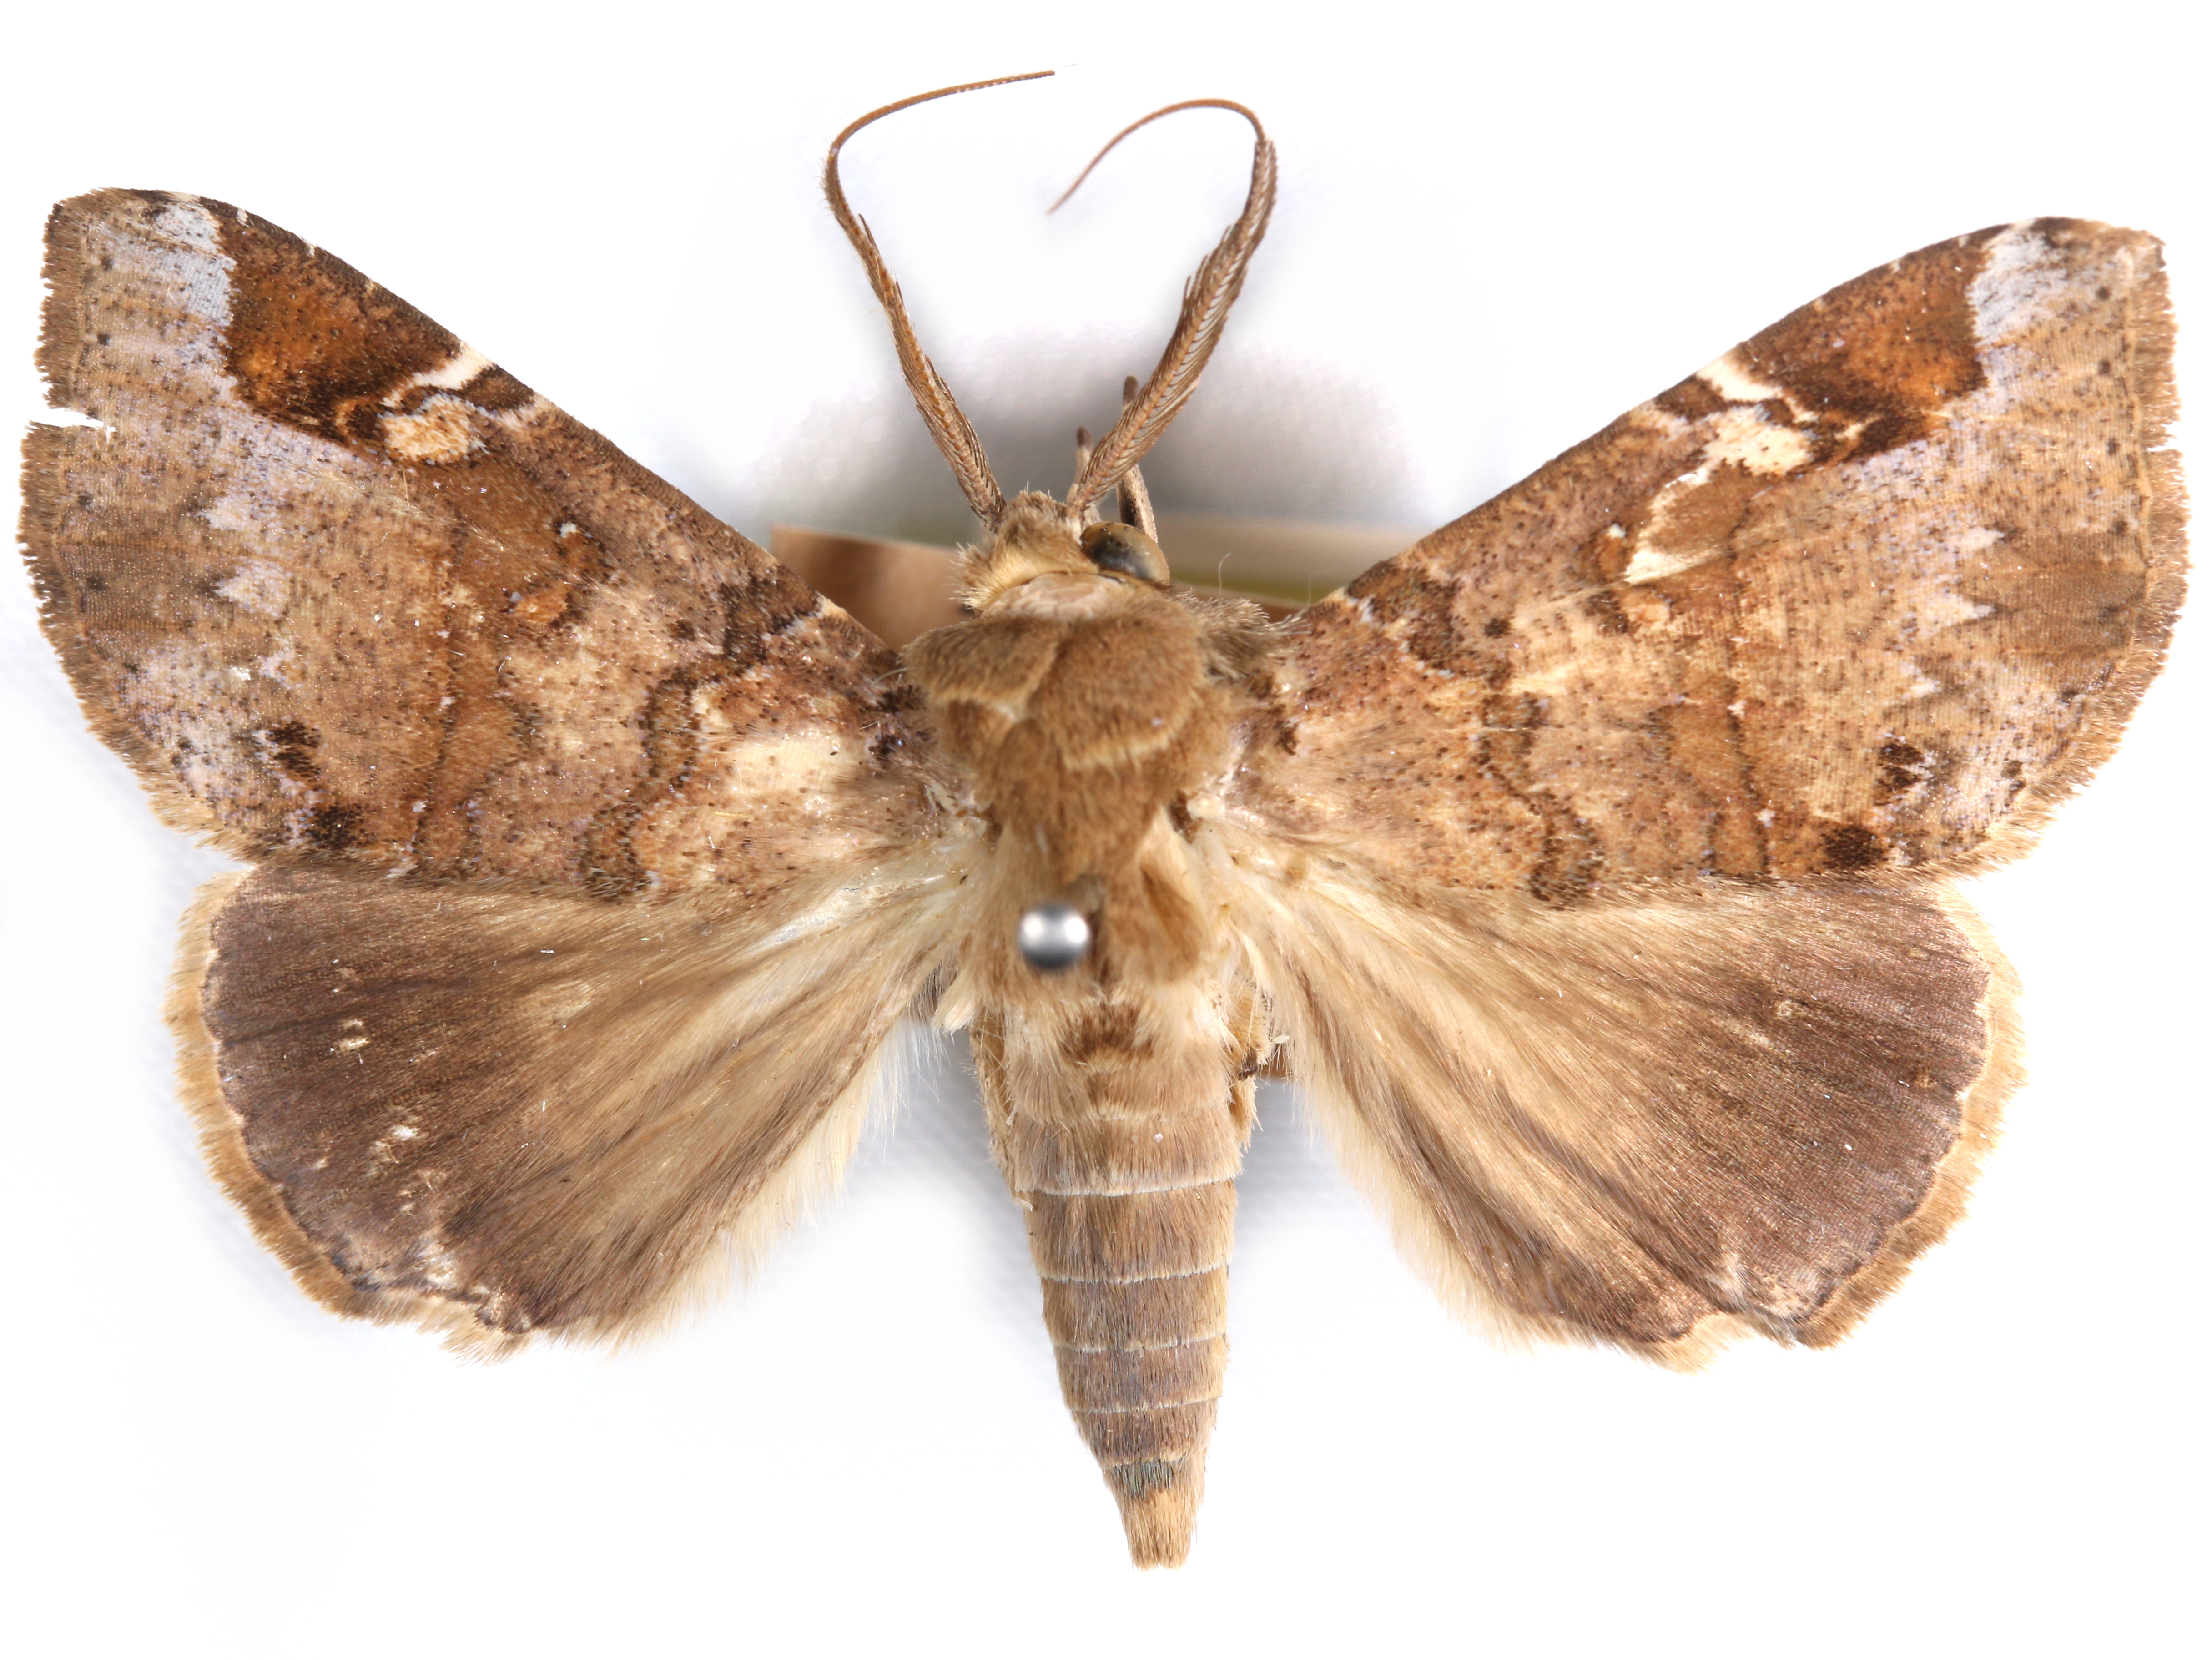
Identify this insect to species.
Giria bubastis
